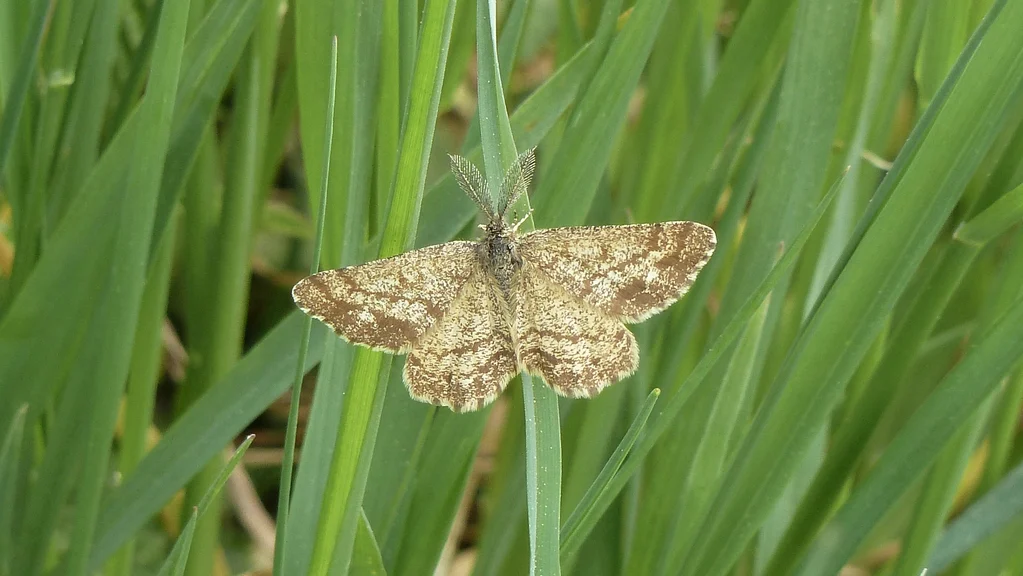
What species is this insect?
Ematurga atomaria
